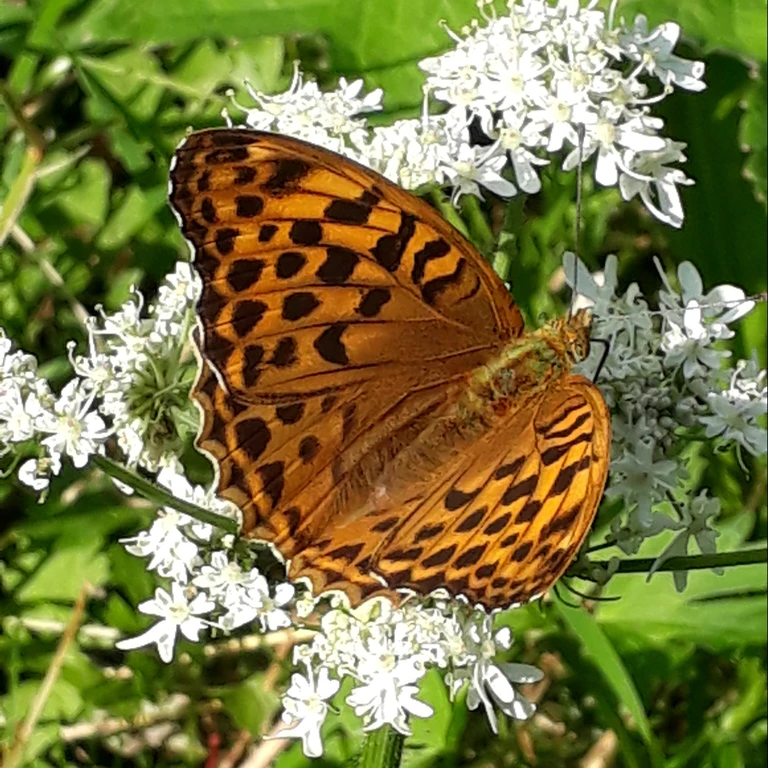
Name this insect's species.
Argynnis paphia
